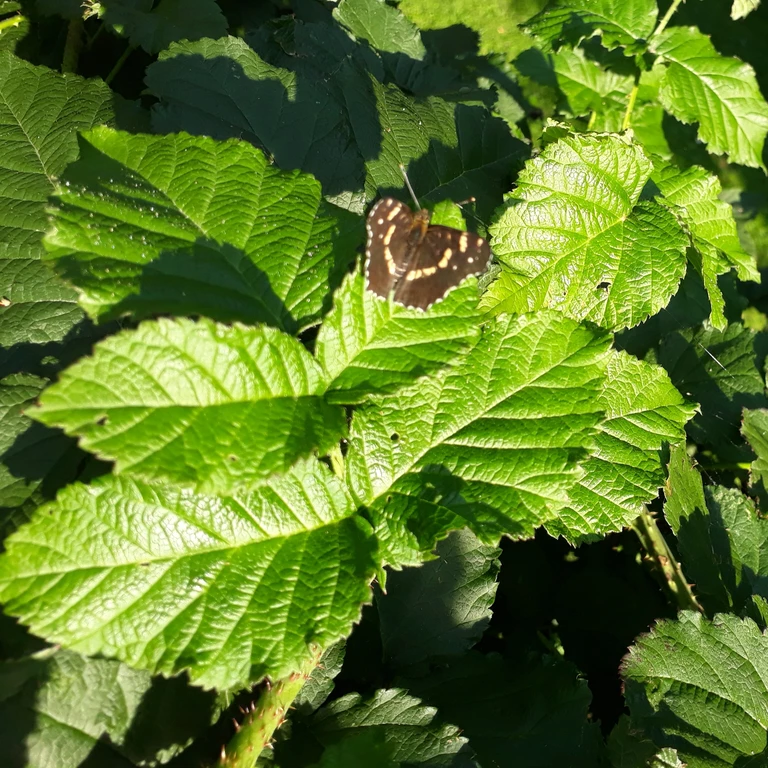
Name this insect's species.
Araschnia levana
